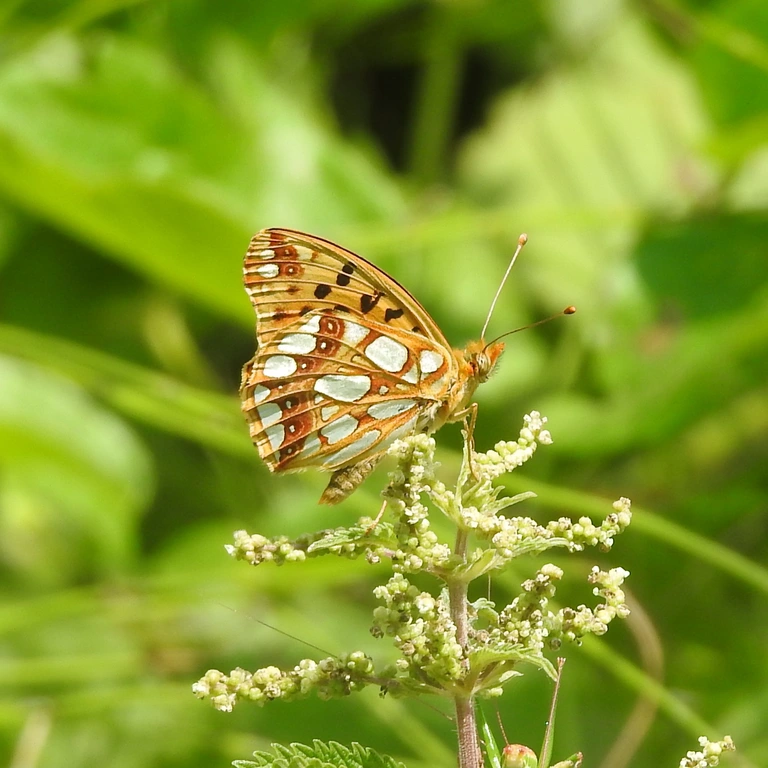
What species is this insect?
Issoria lathonia
